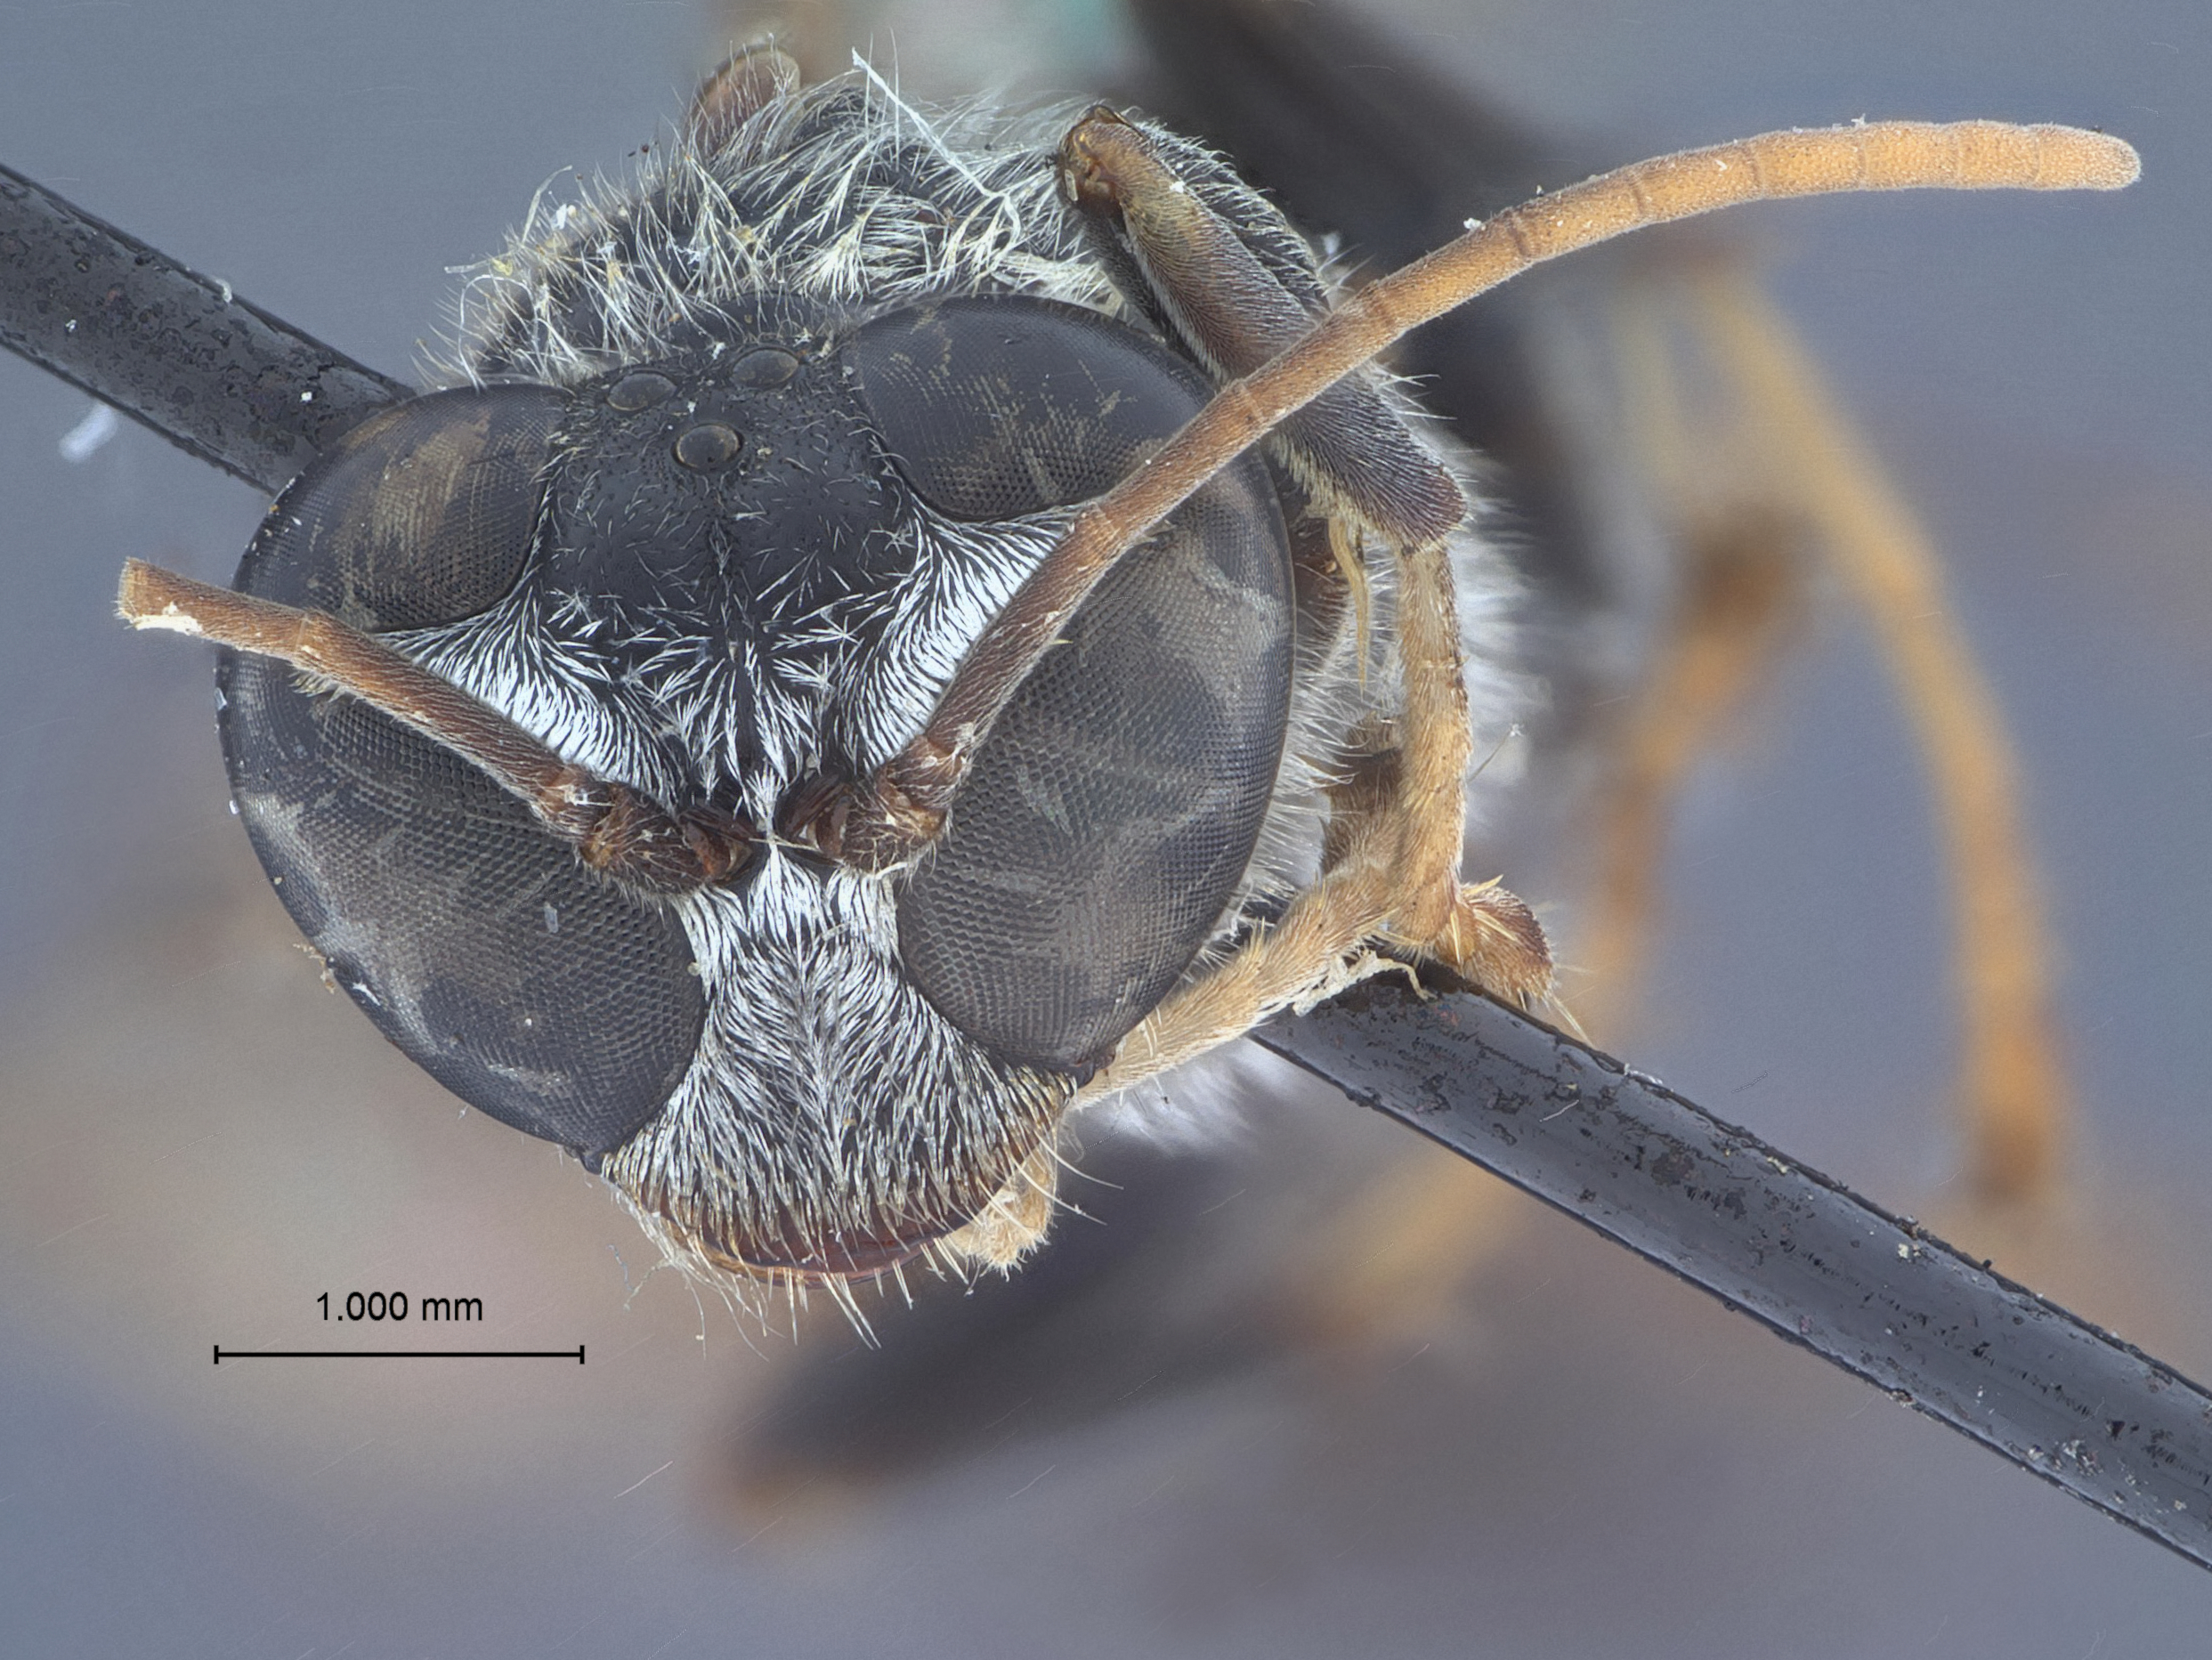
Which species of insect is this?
Trypoxylon elongatum
